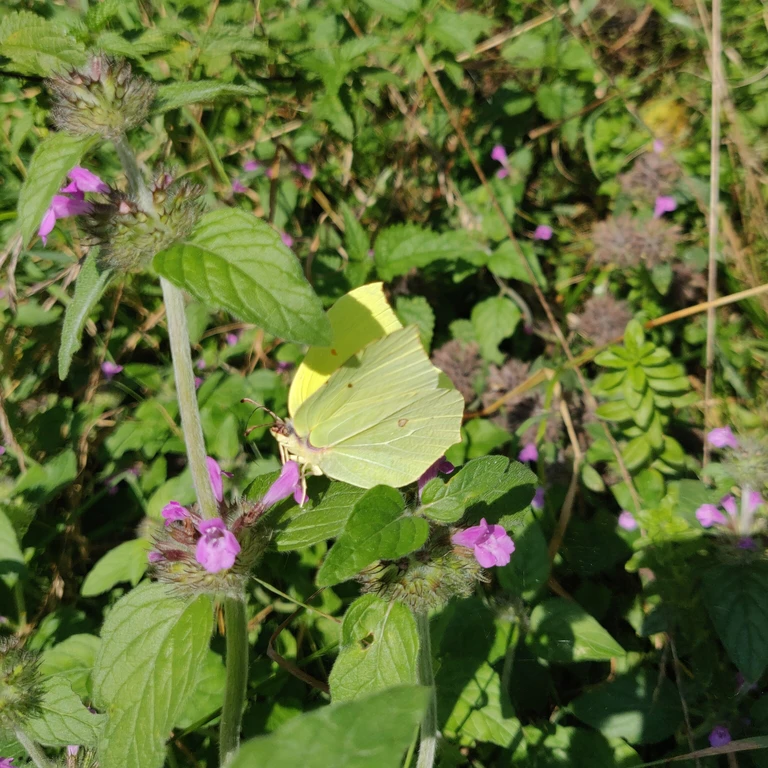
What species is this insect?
Gonepteryx rhamni
